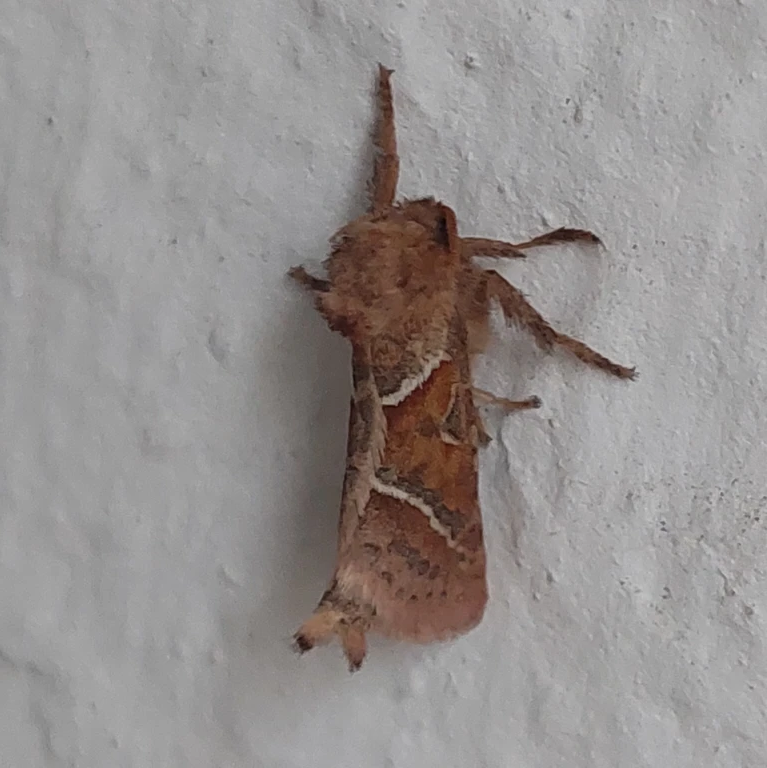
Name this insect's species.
Triodia sylvina
